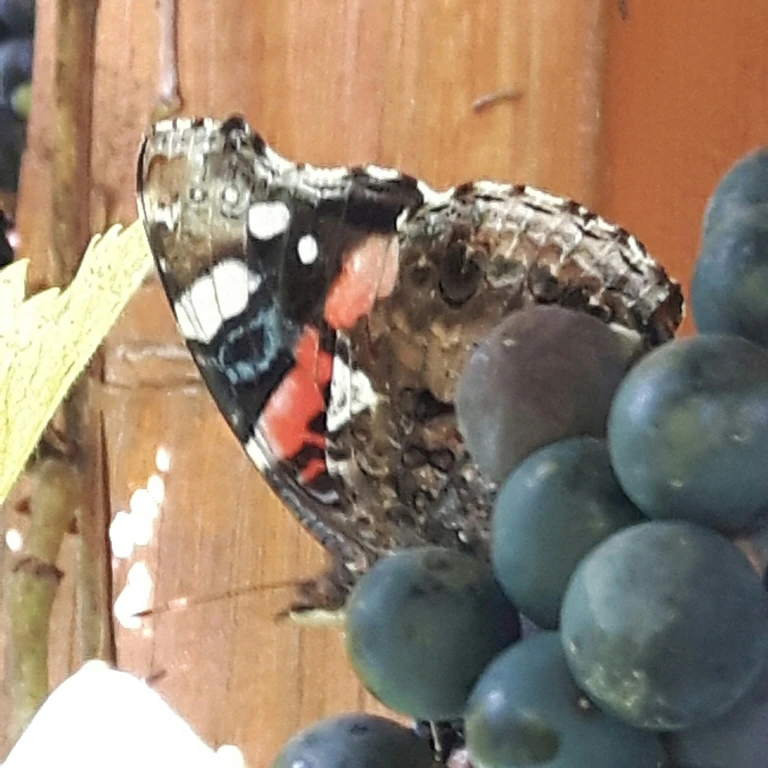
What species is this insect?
Vanessa atalanta
